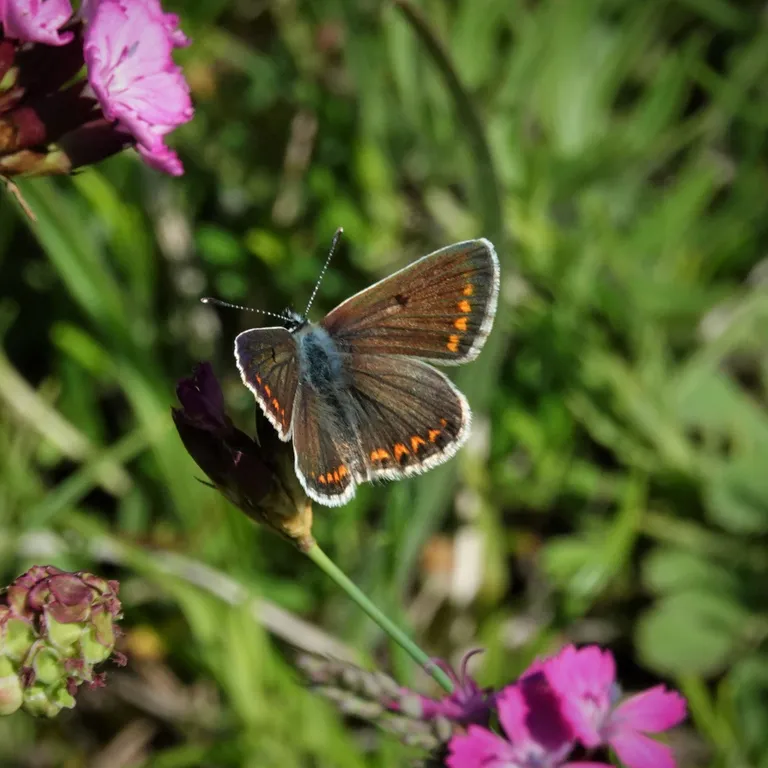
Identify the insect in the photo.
Aricia agestis/artaxerxes
